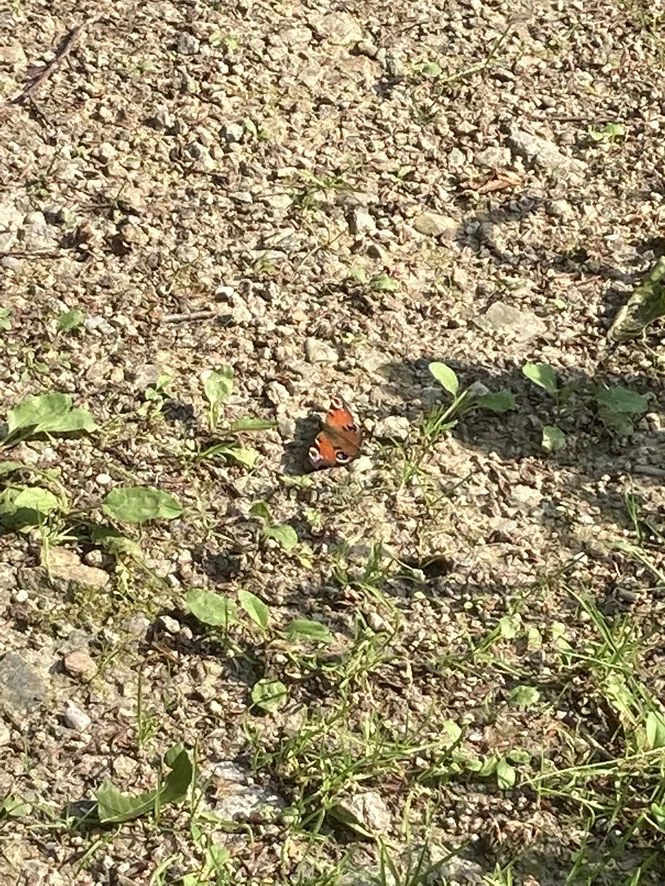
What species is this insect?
Aglais io
